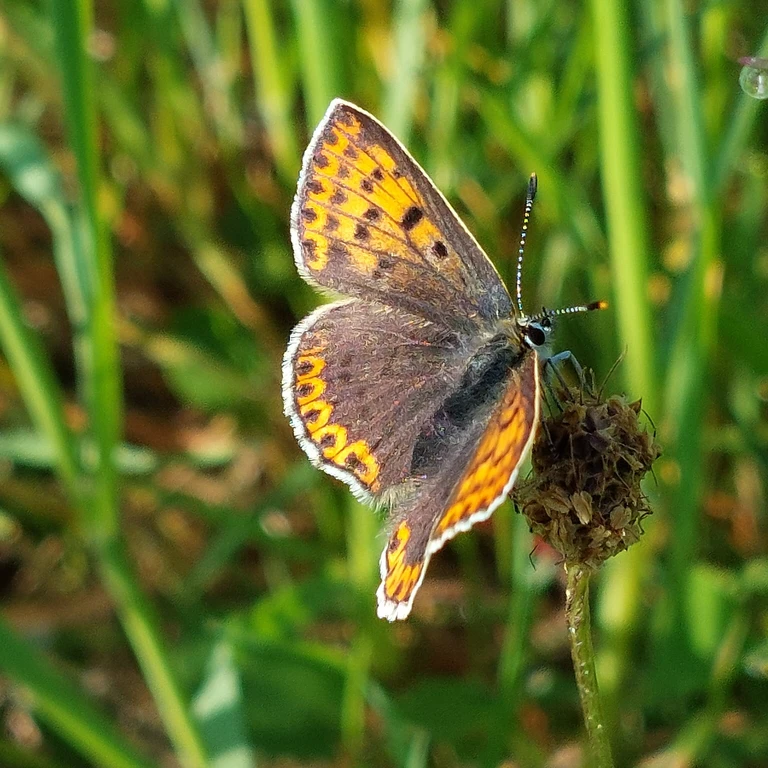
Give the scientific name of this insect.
Lycaena tityrus (also Loweia tityrus)
